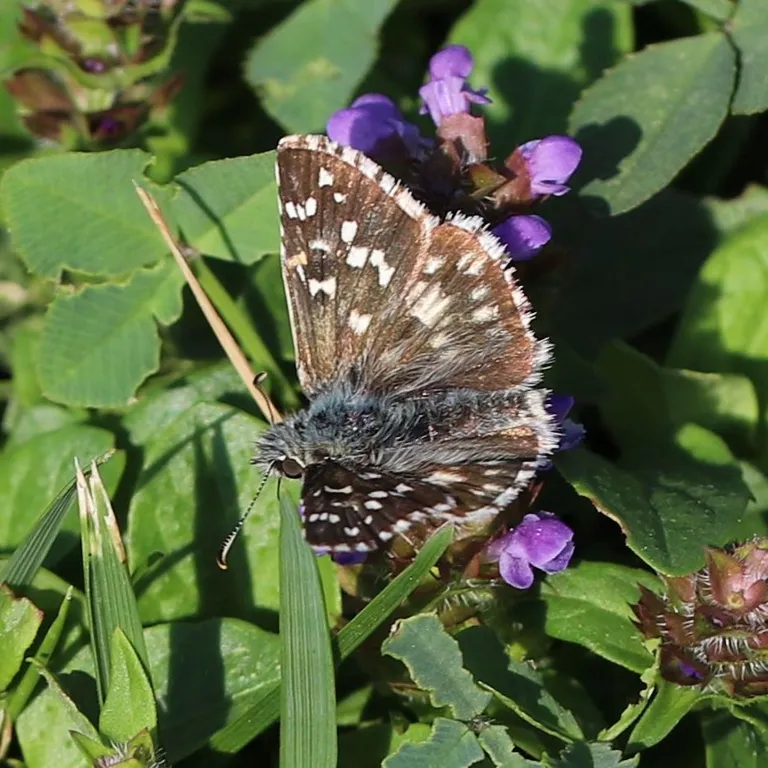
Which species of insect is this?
Pyrgus armoricanus
